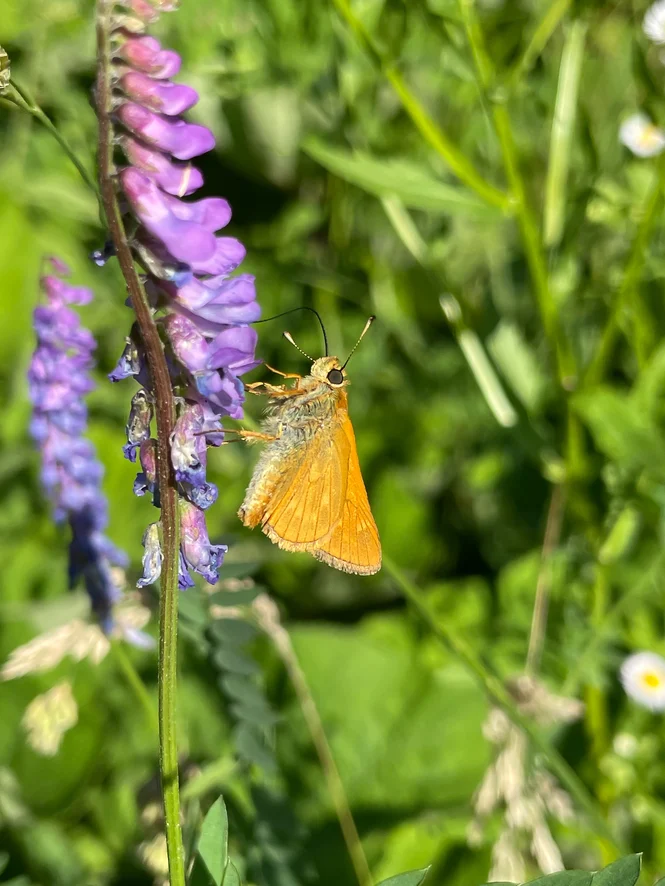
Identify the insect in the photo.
Ochlodes sylvanus (also Ochlodes venata)
